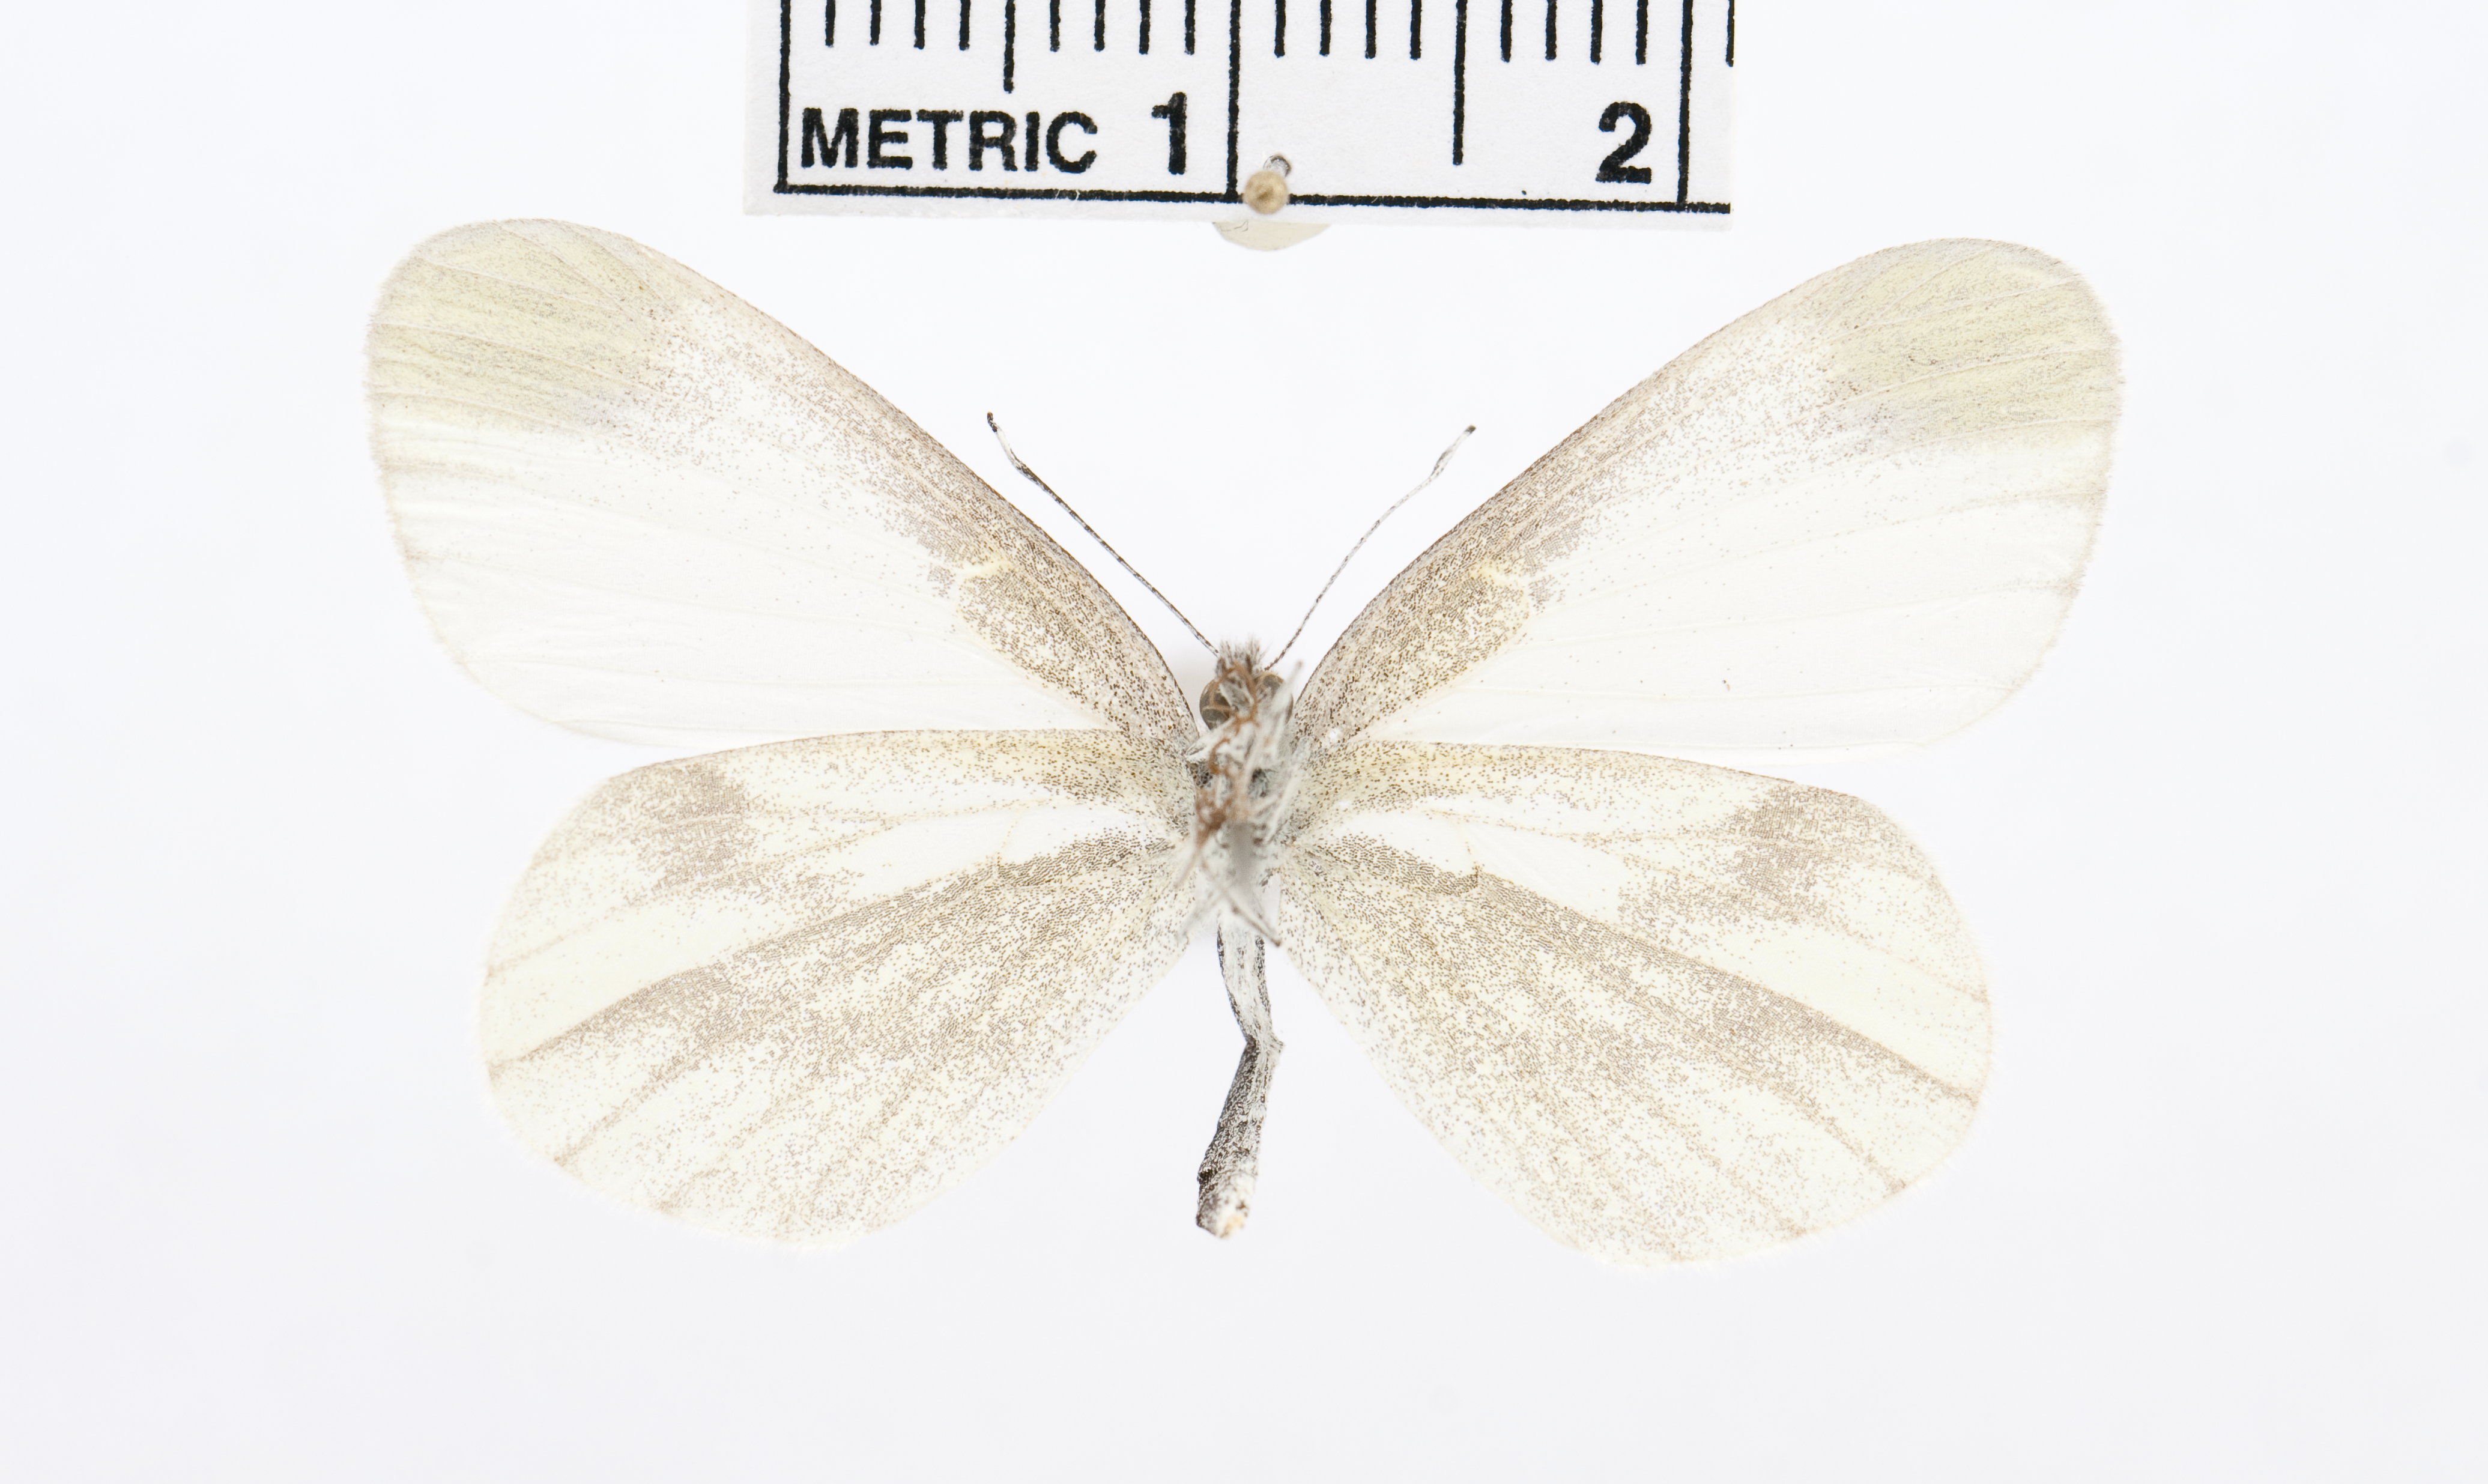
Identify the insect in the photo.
Leptidea amurensis
